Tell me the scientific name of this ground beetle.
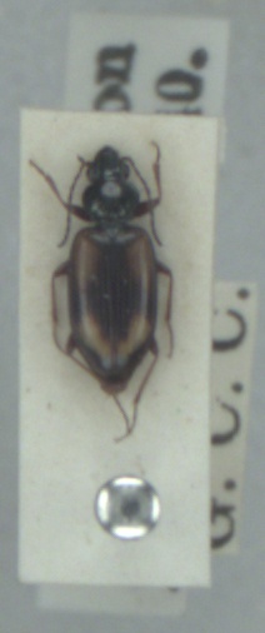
Bembidion bualei
